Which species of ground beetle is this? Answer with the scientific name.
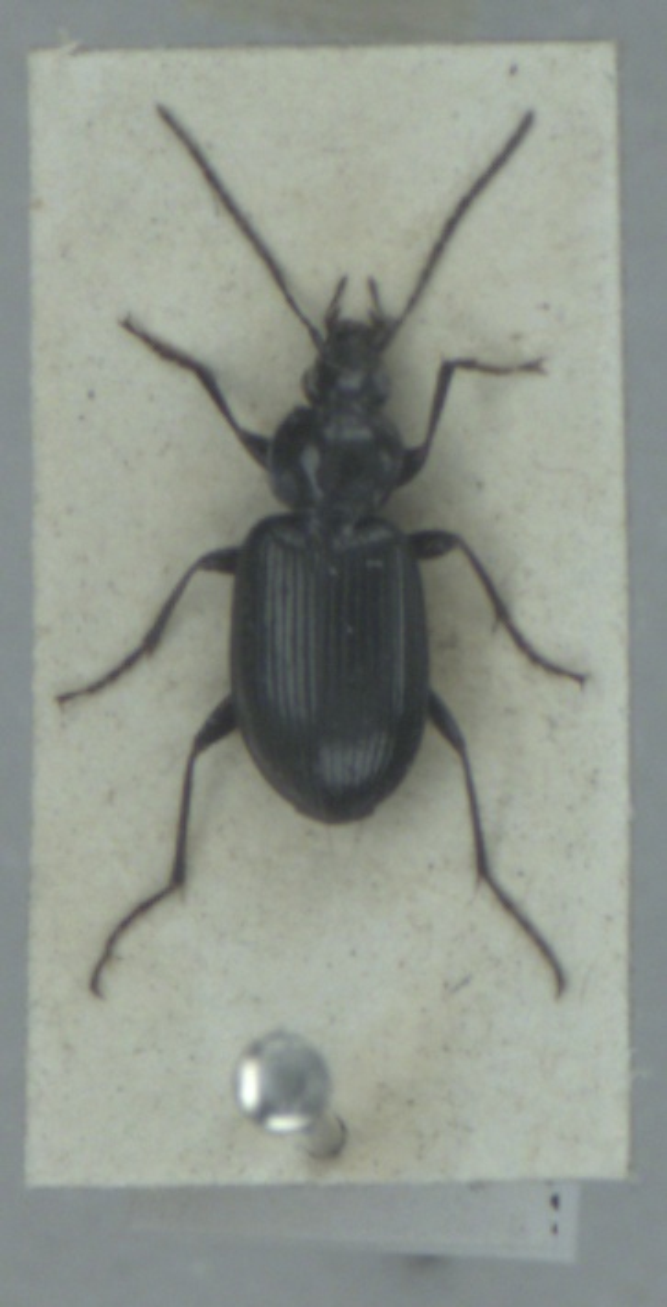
Agonum emarginatum
